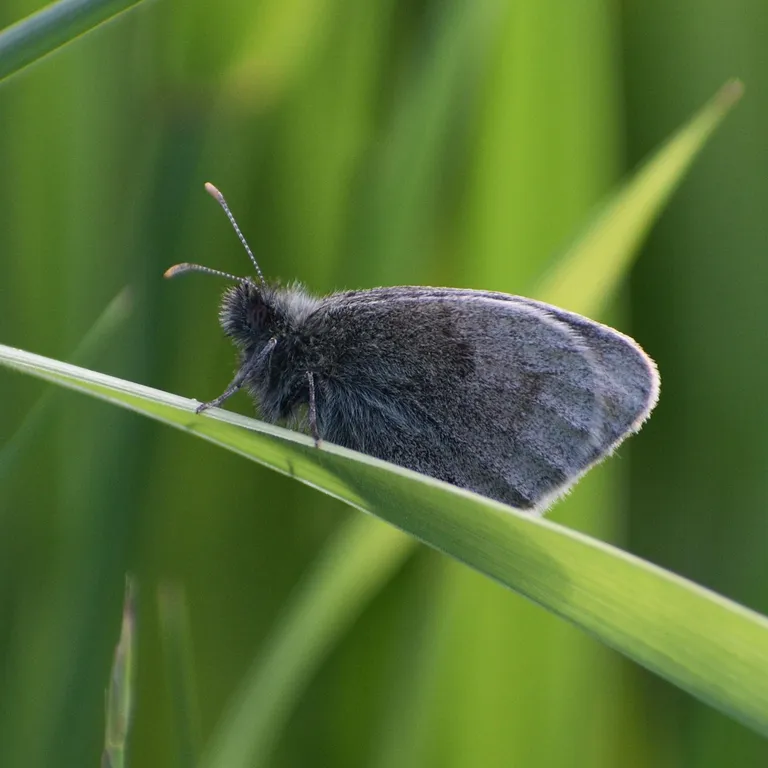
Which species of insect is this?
Coenonympha pamphilus
